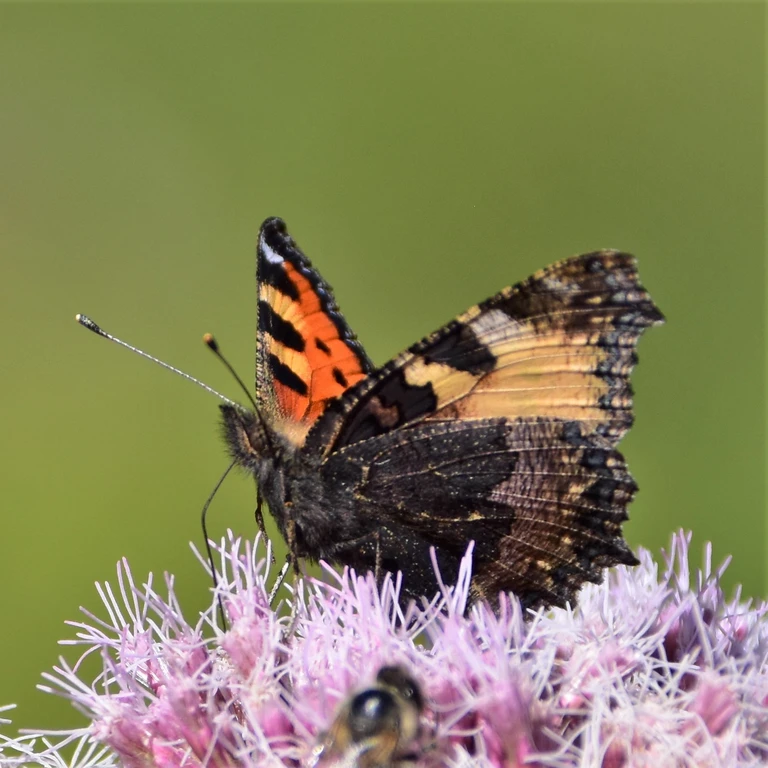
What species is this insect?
Aglais urticae
